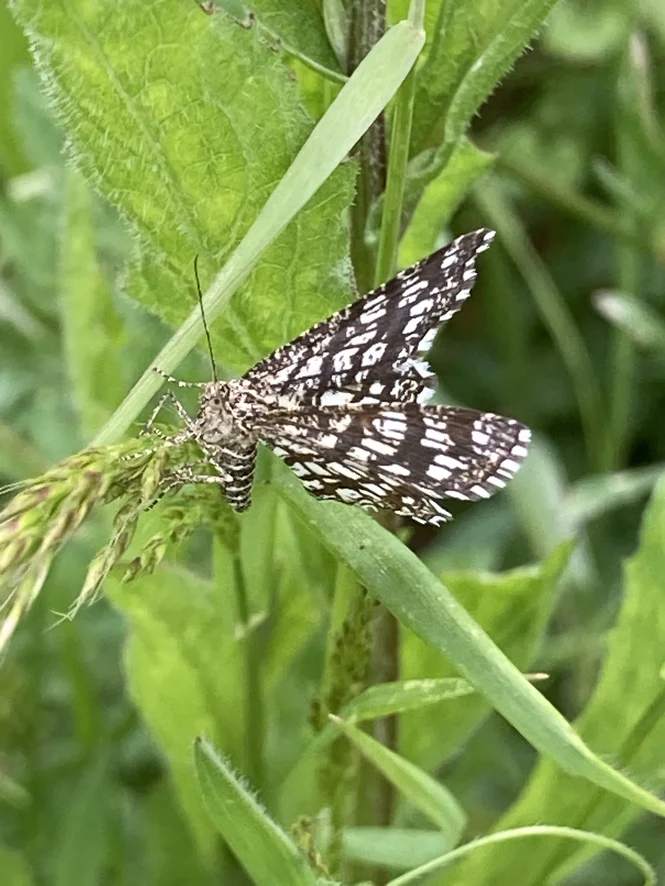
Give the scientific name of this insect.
Chiasmia clathrata
